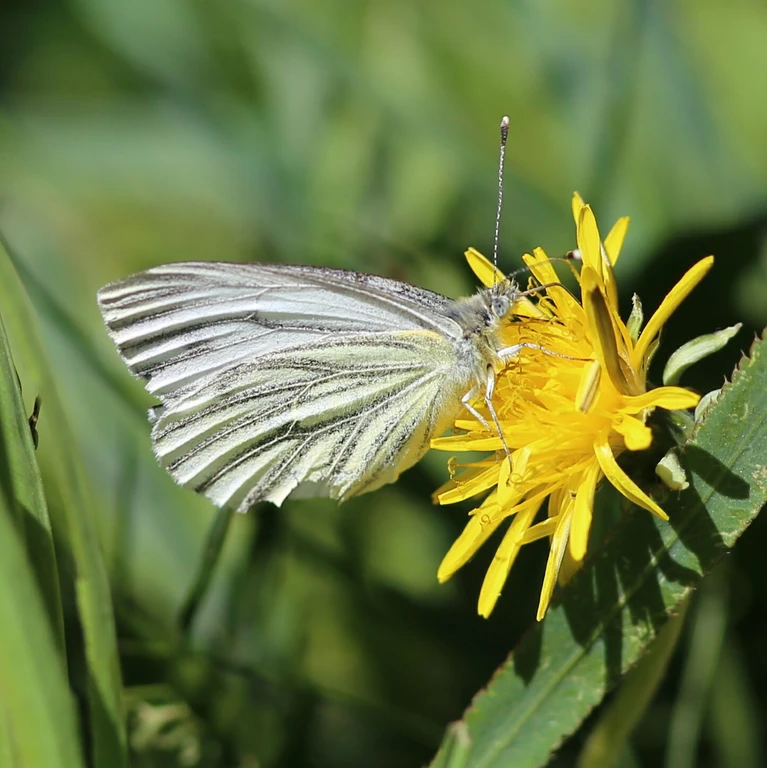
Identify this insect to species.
Pieris napi
